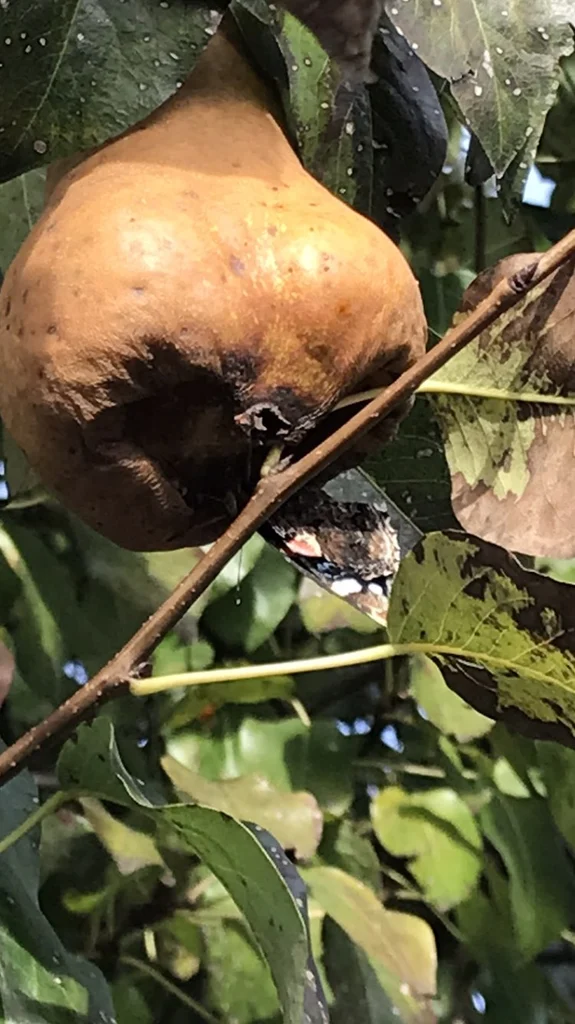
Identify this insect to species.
Vanessa atalanta
